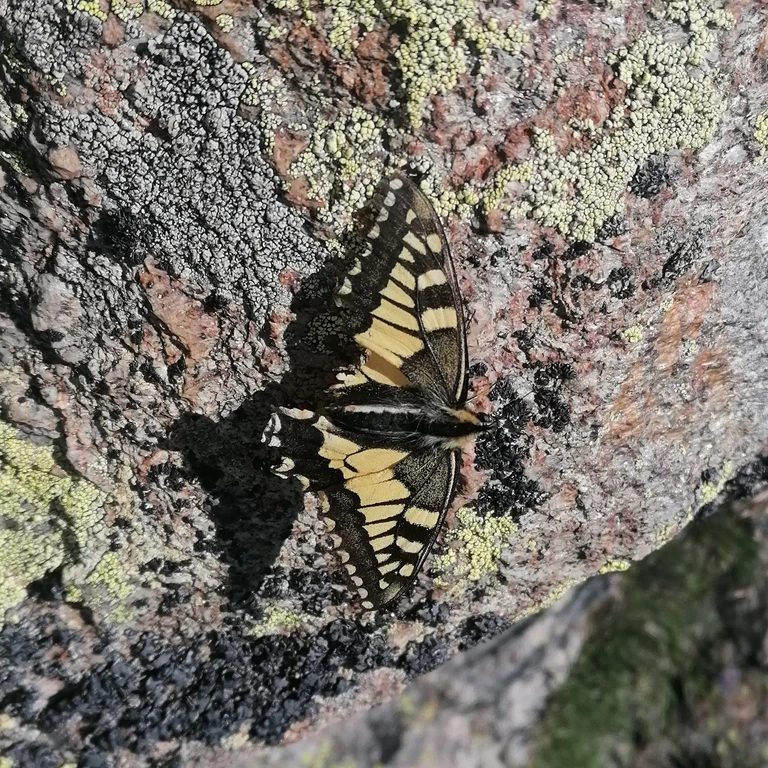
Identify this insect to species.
Papilio machaon
